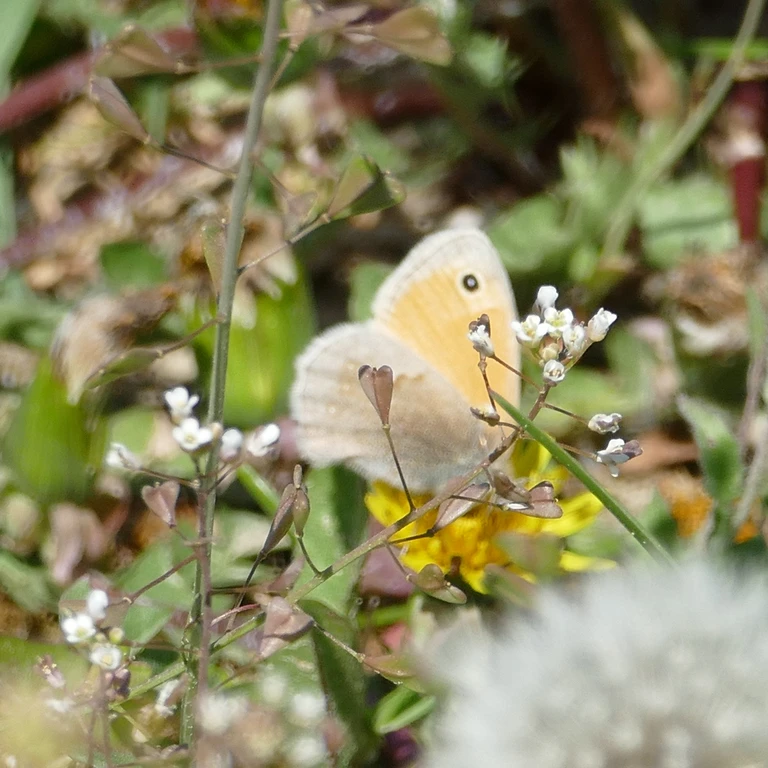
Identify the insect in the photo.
Coenonympha pamphilus
